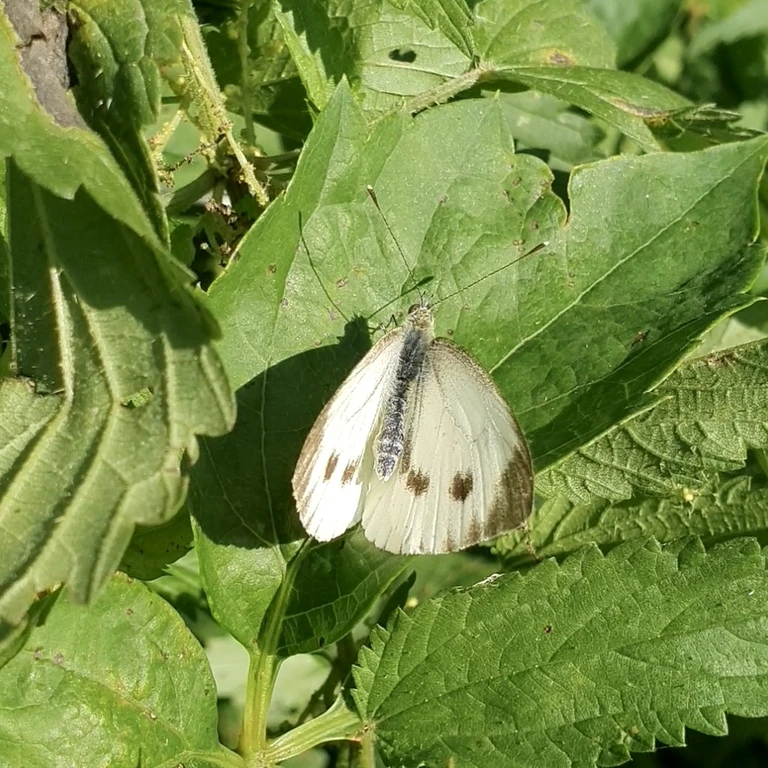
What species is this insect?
Pieris napi
